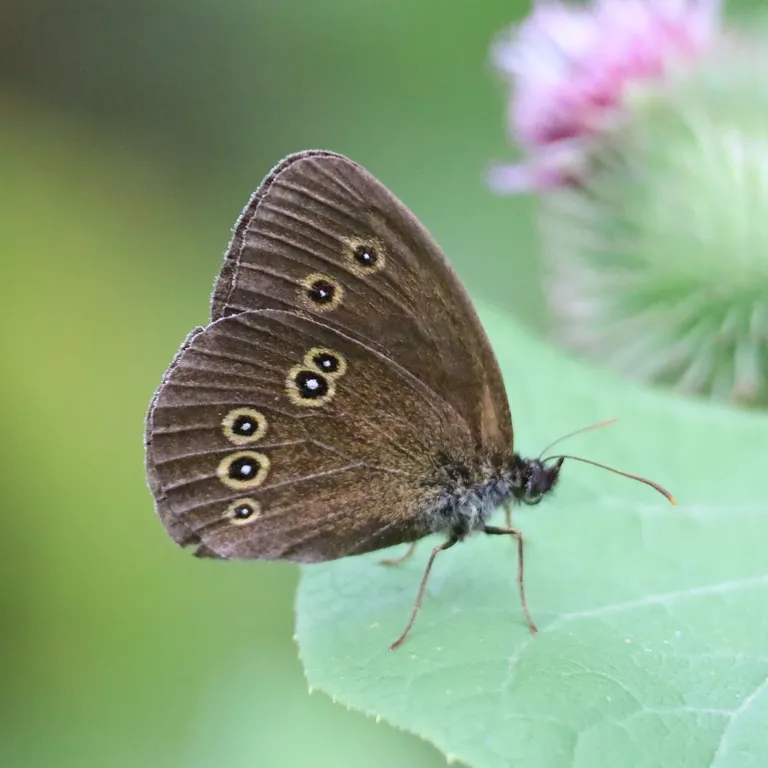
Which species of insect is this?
Aphantopus hyperantus
